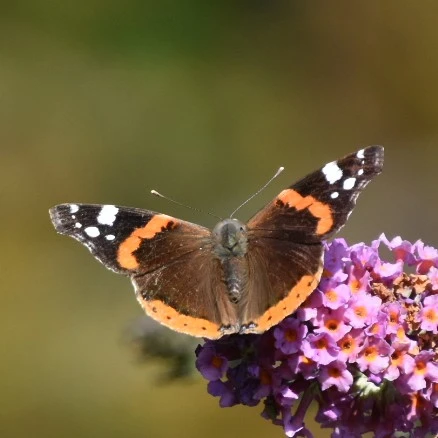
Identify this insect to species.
Vanessa atalanta
